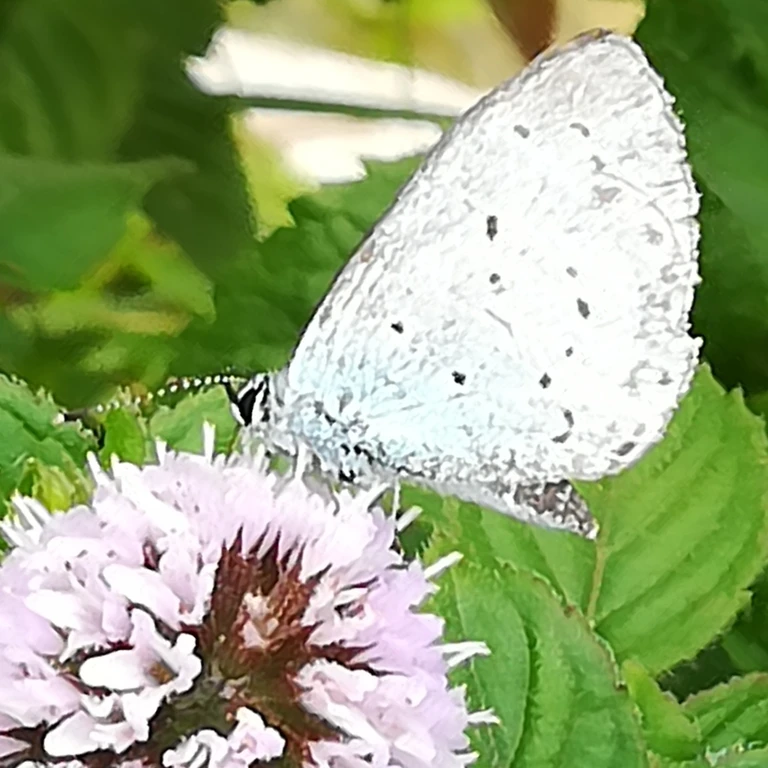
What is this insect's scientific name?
Celastrina argiolus
